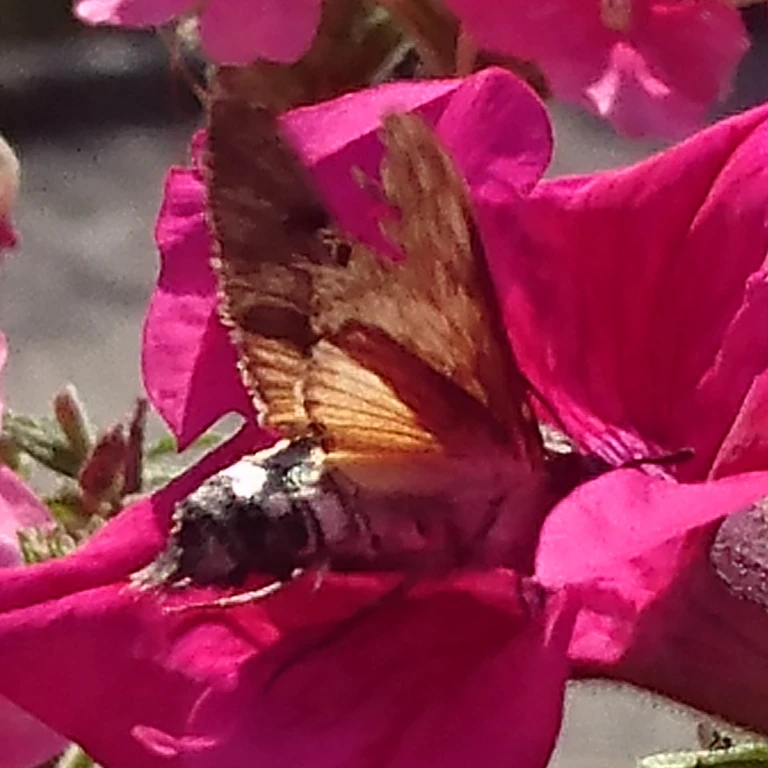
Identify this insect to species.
Macroglossum stellatarum
